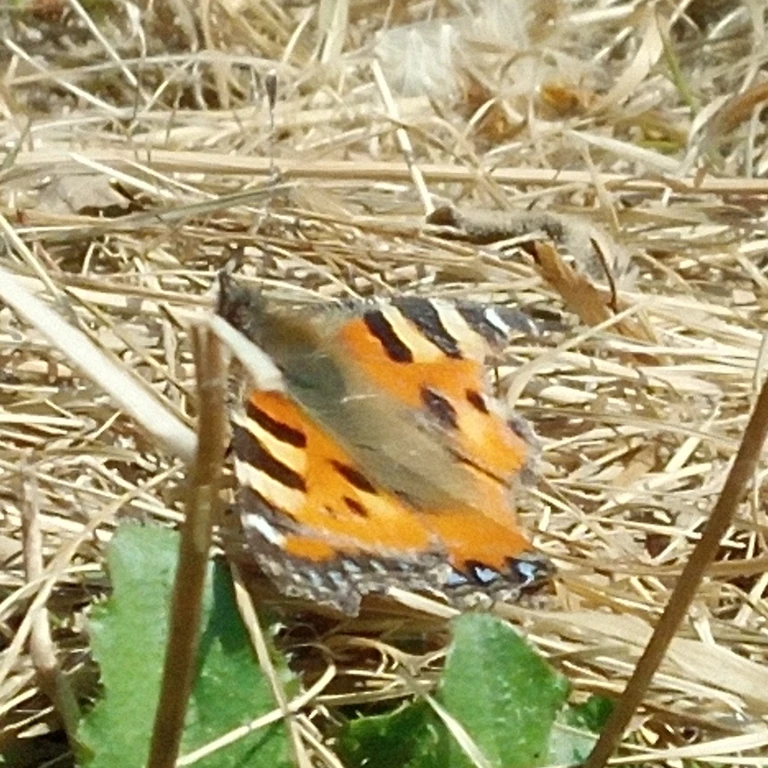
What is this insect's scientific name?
Aglais urticae
